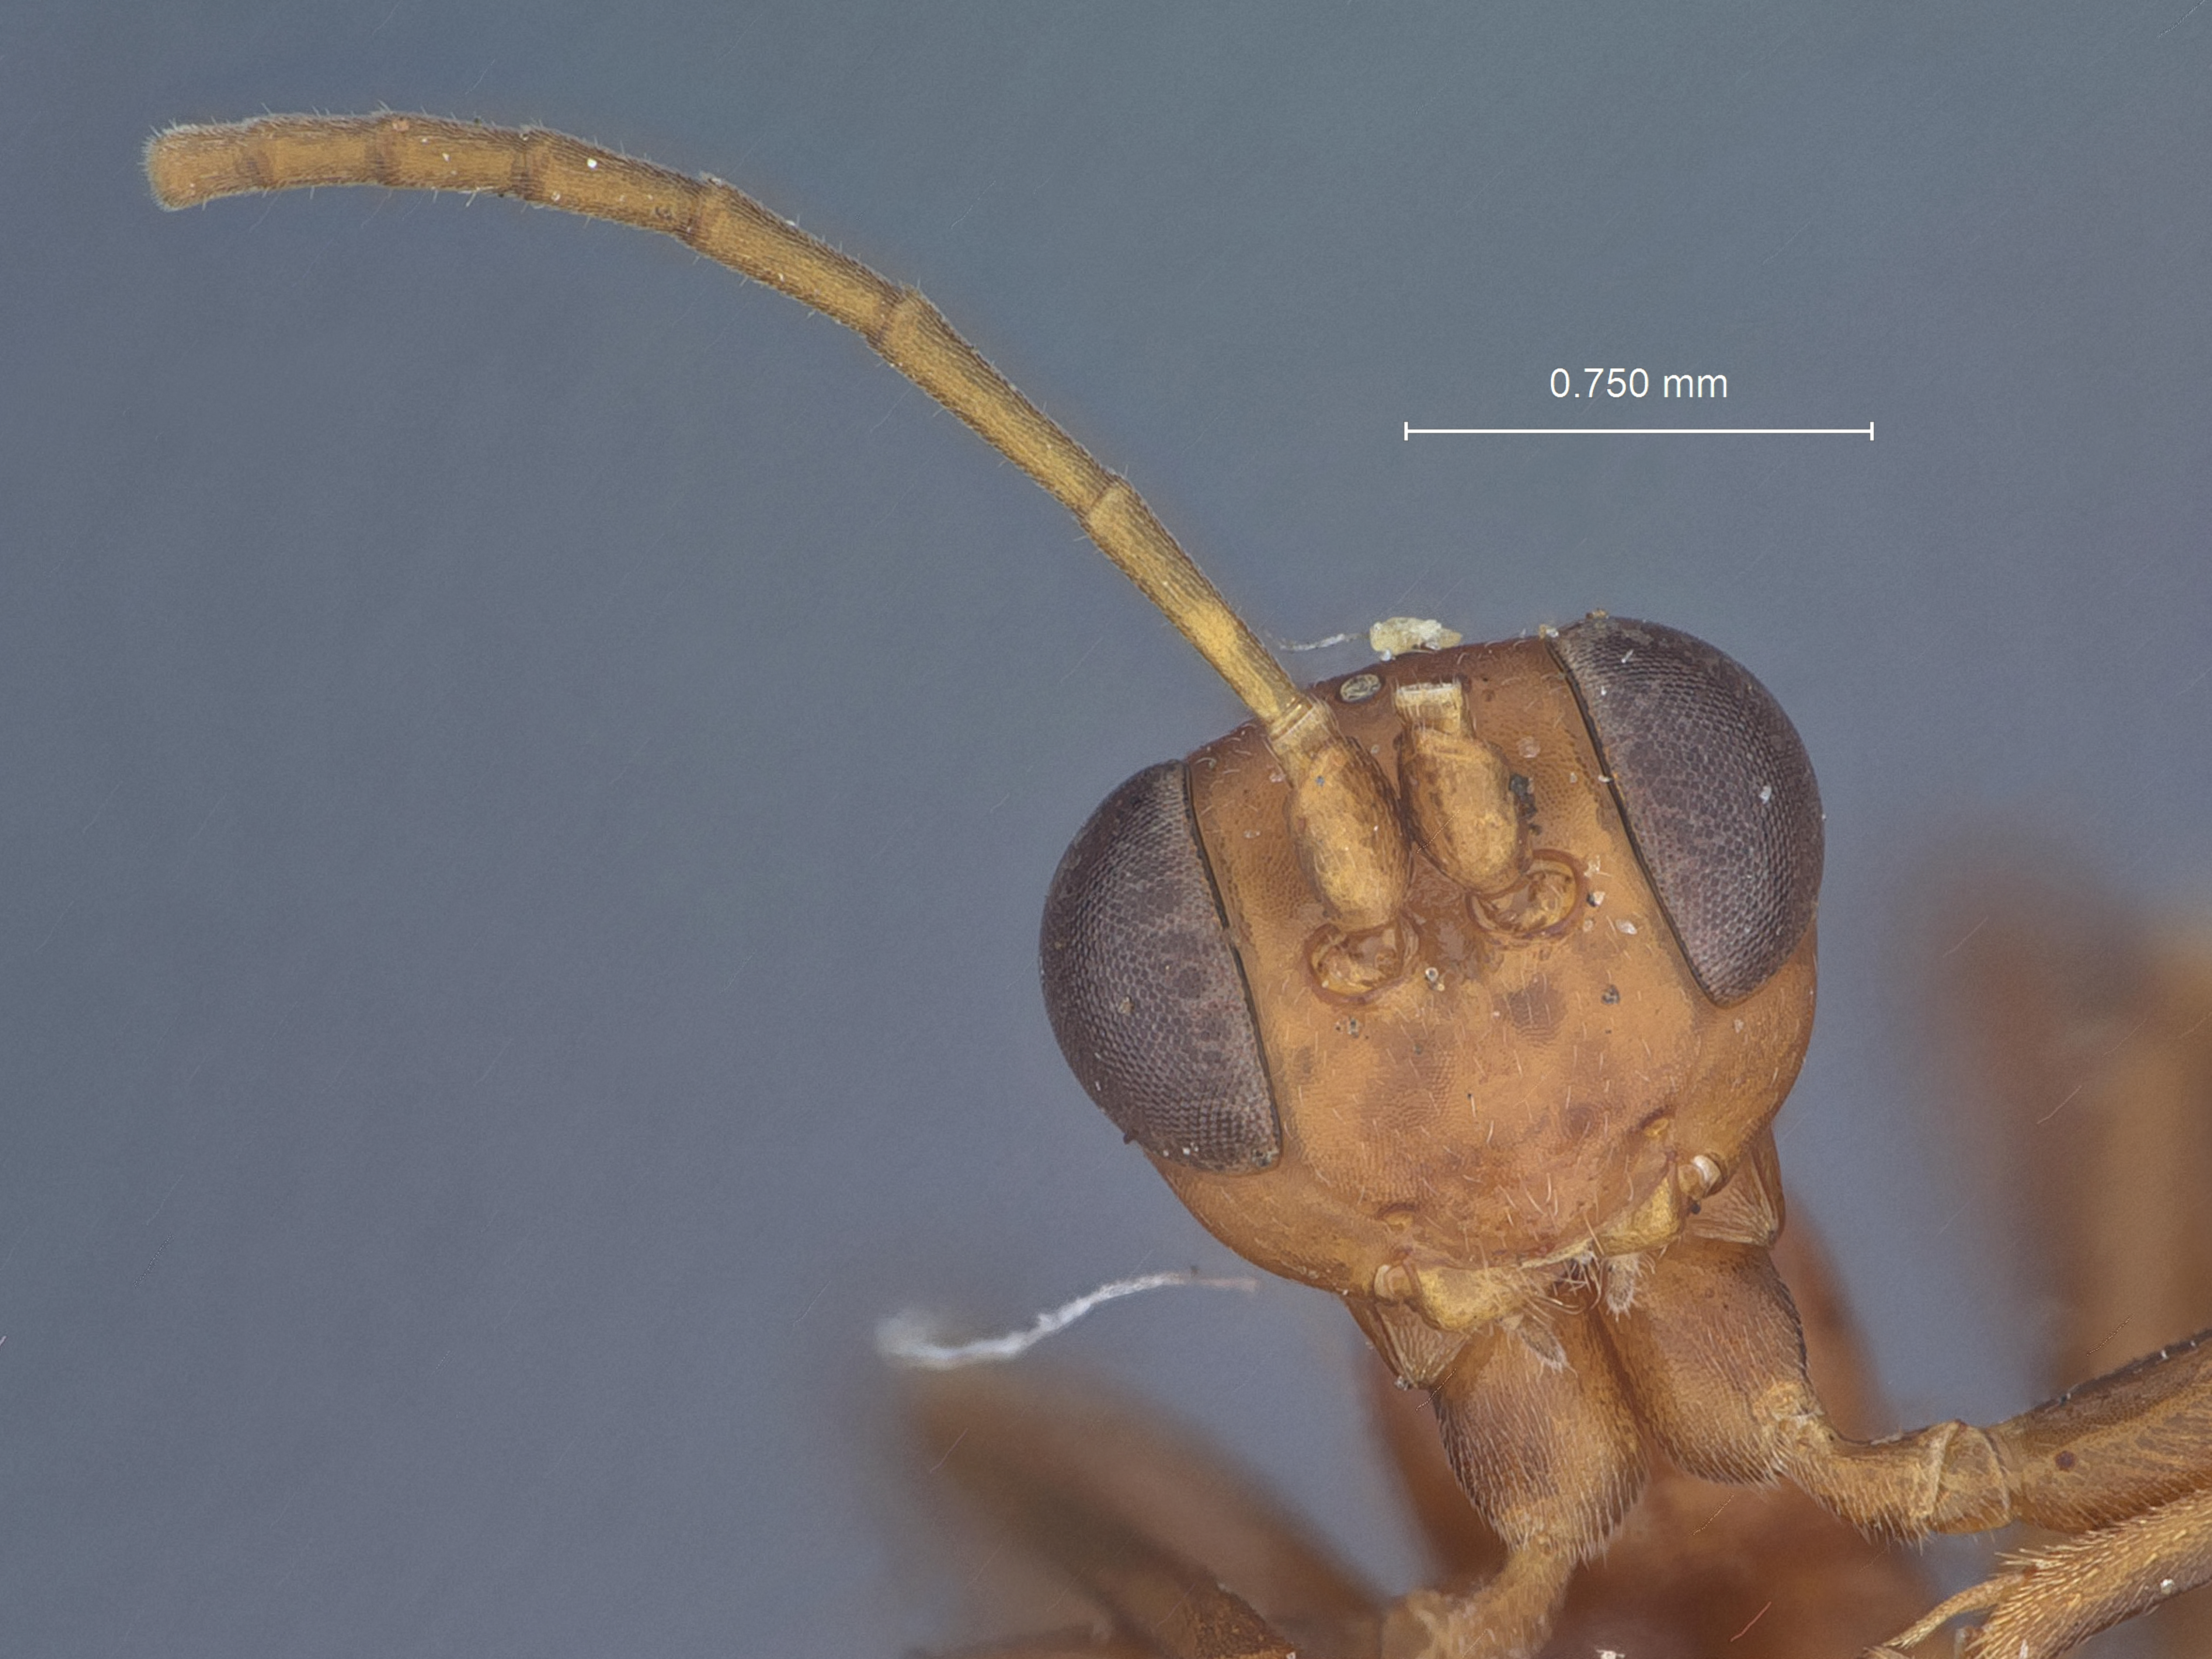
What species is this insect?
Pezomachus lymense
